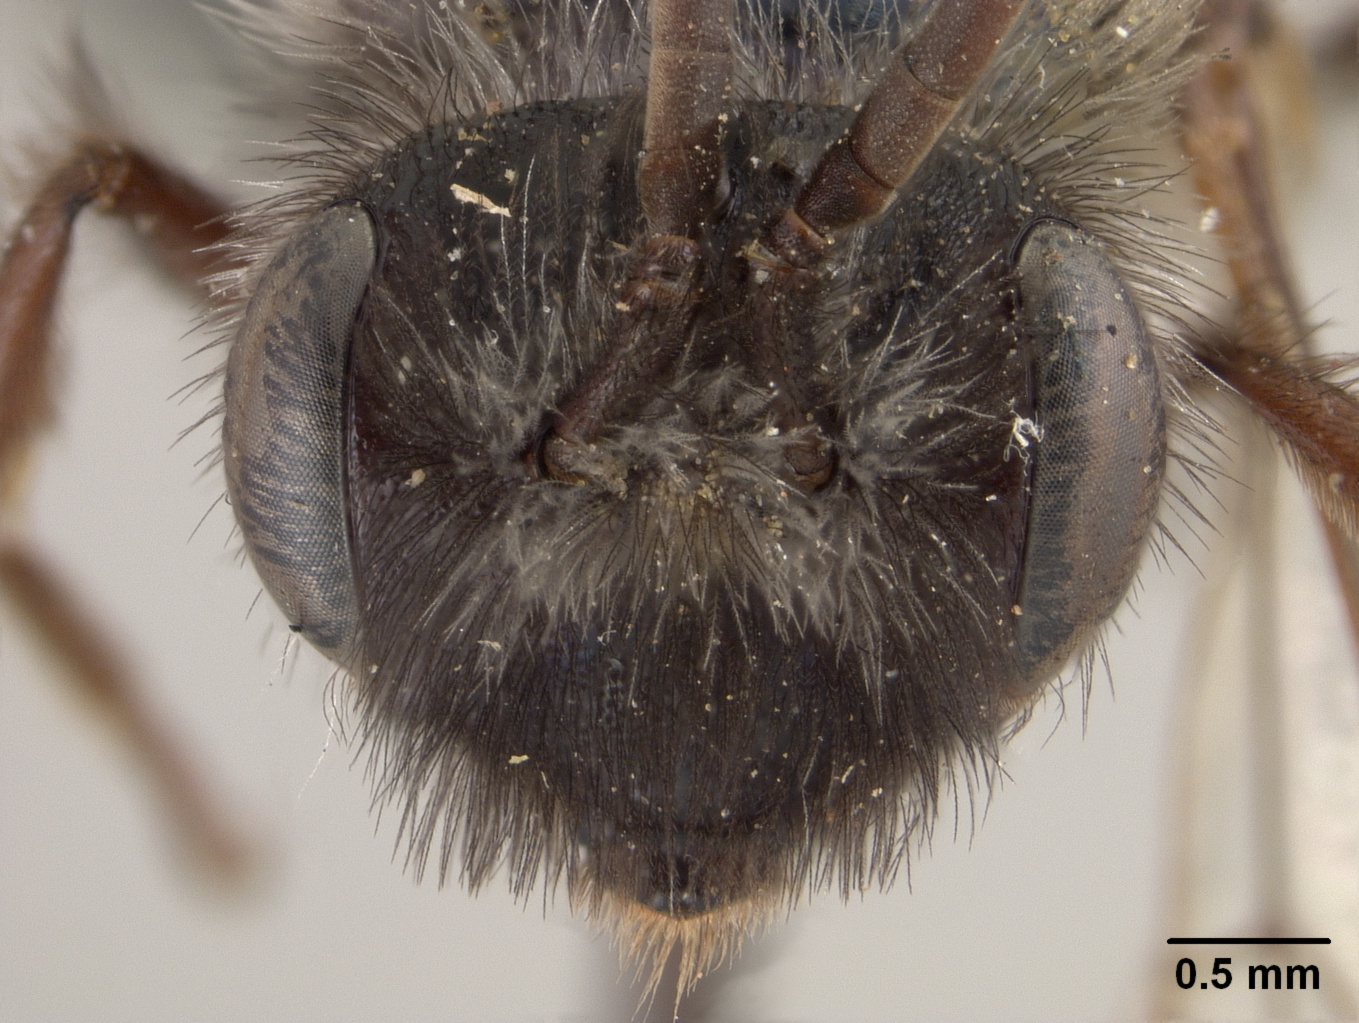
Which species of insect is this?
Andrena cerasifolii
